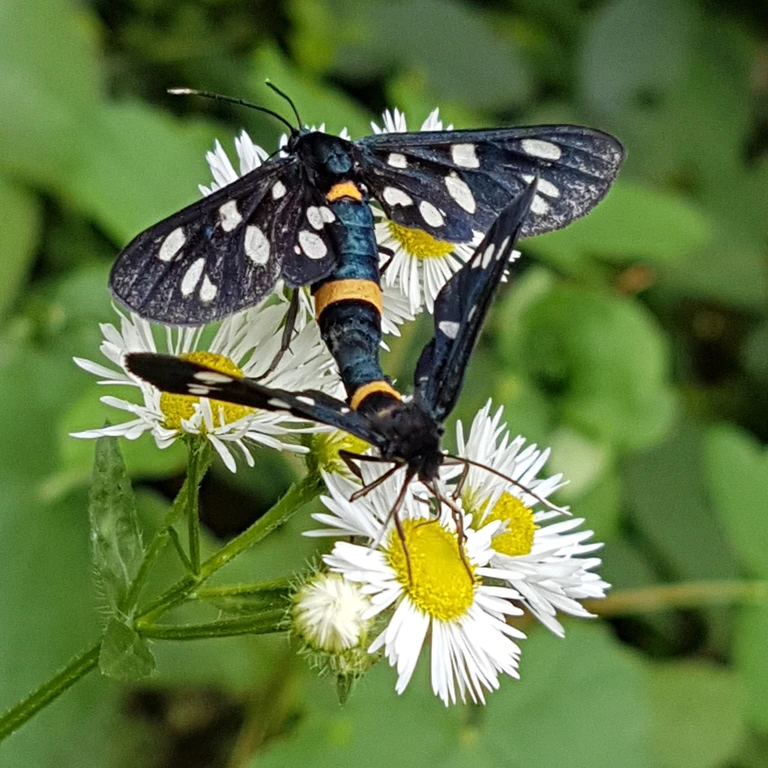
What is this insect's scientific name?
Amata phegea
